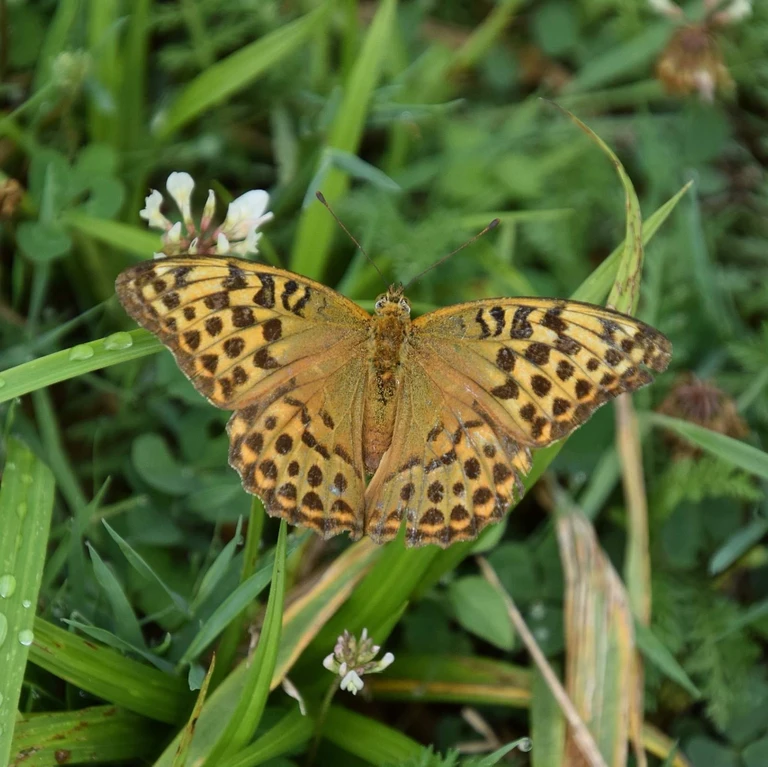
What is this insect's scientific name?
Argynnis paphia
